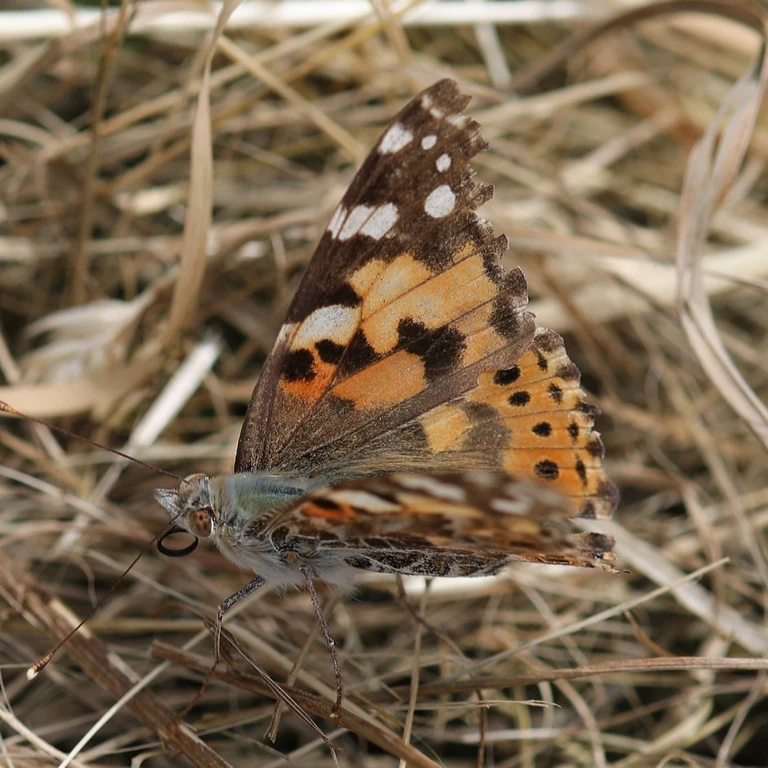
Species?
Vanessa cardui
